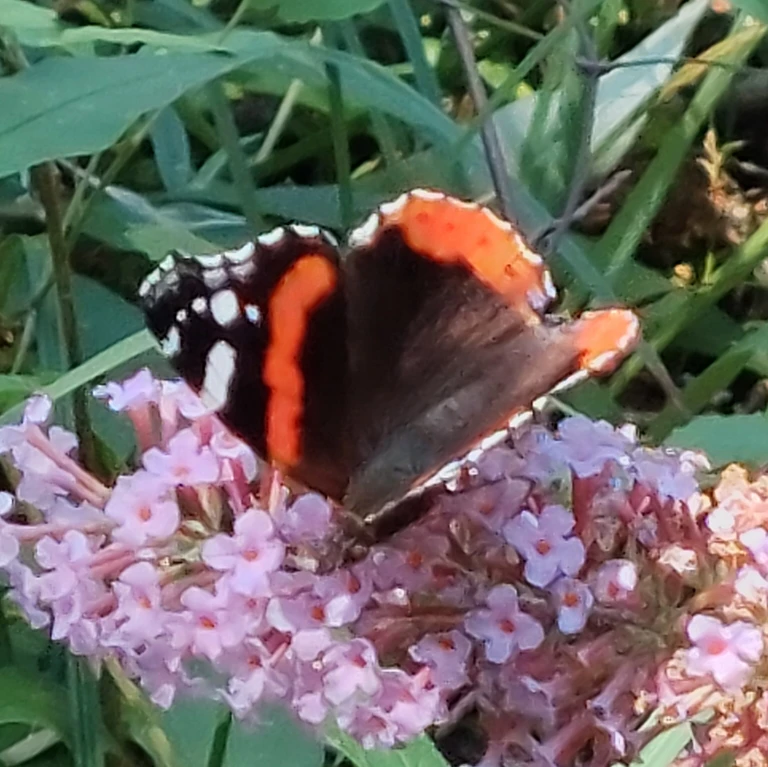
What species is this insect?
Vanessa atalanta
